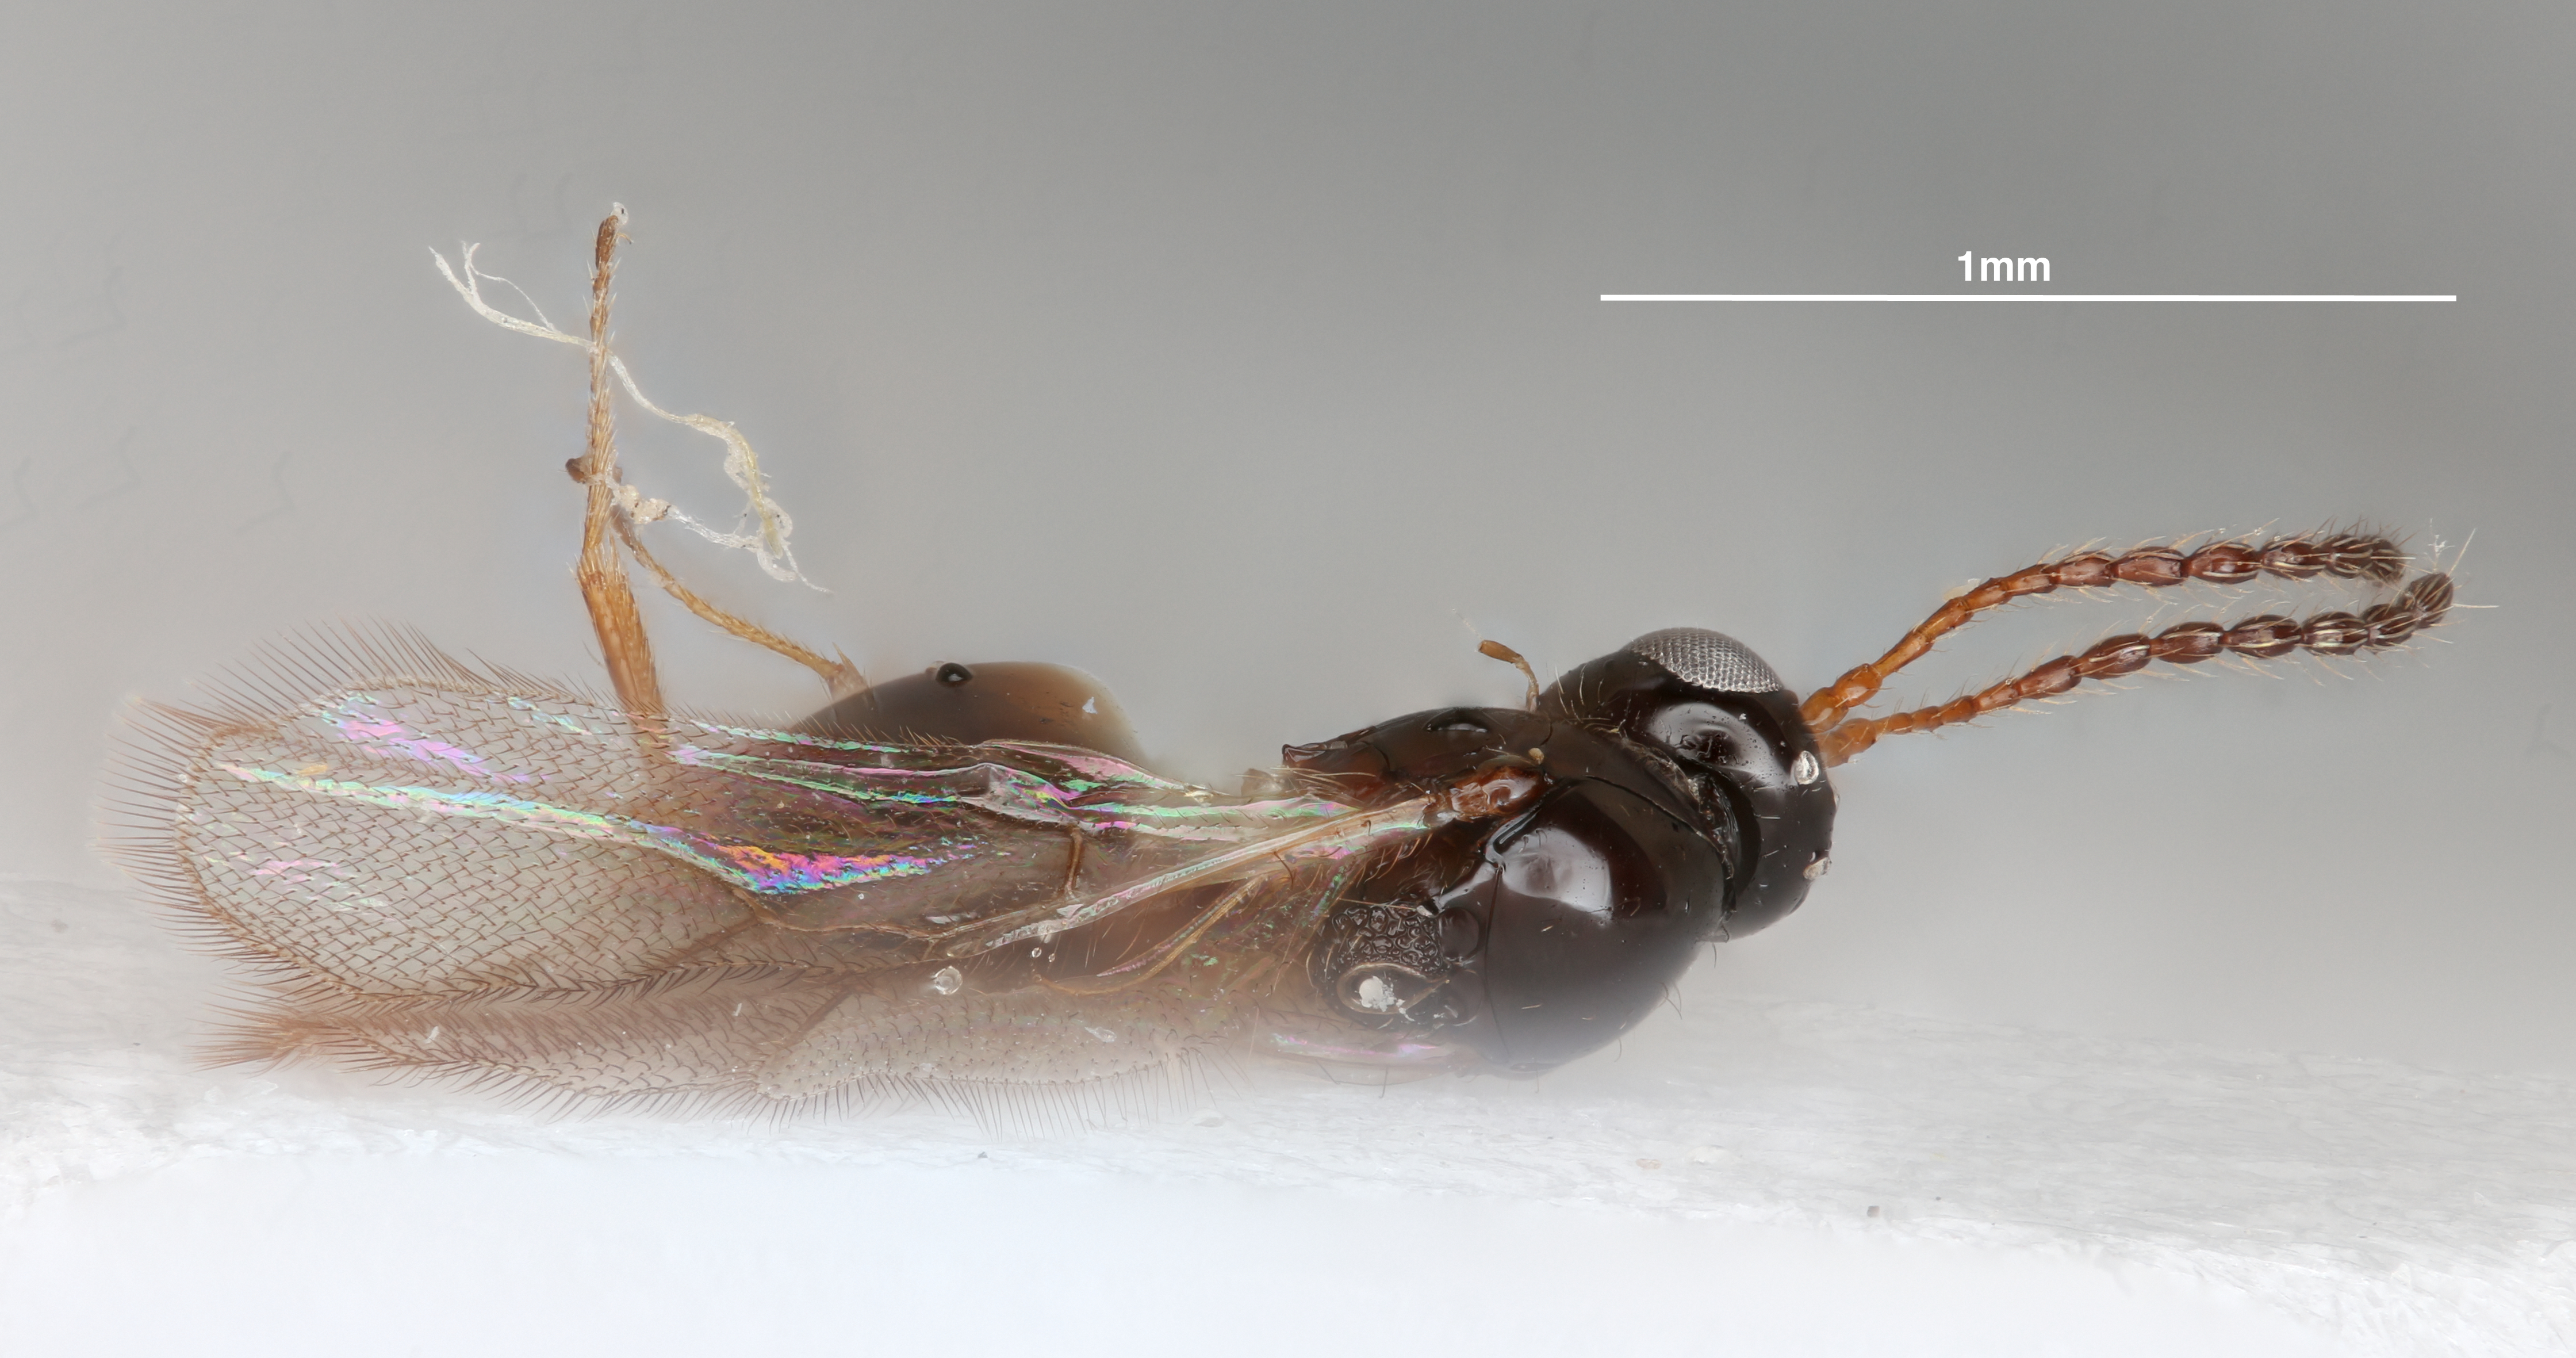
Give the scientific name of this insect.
Leptopilina maia
